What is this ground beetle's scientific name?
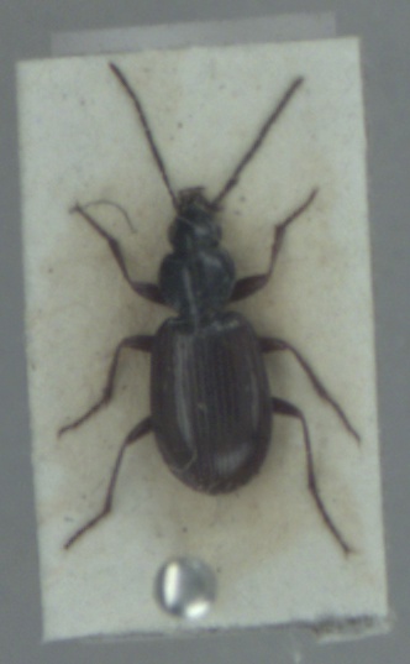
Agonum fuliginosum
